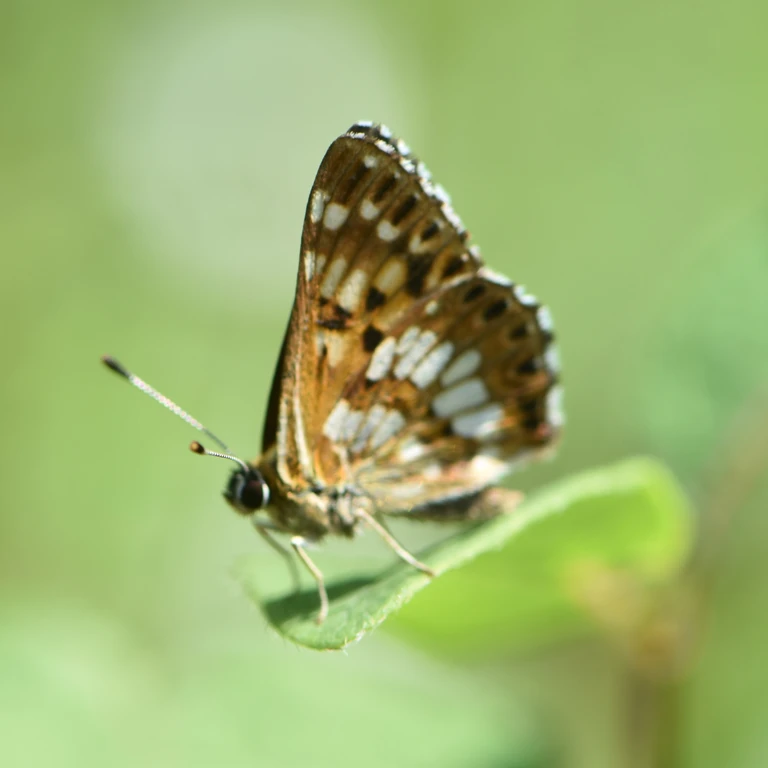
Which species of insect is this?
Hamearis lucina
